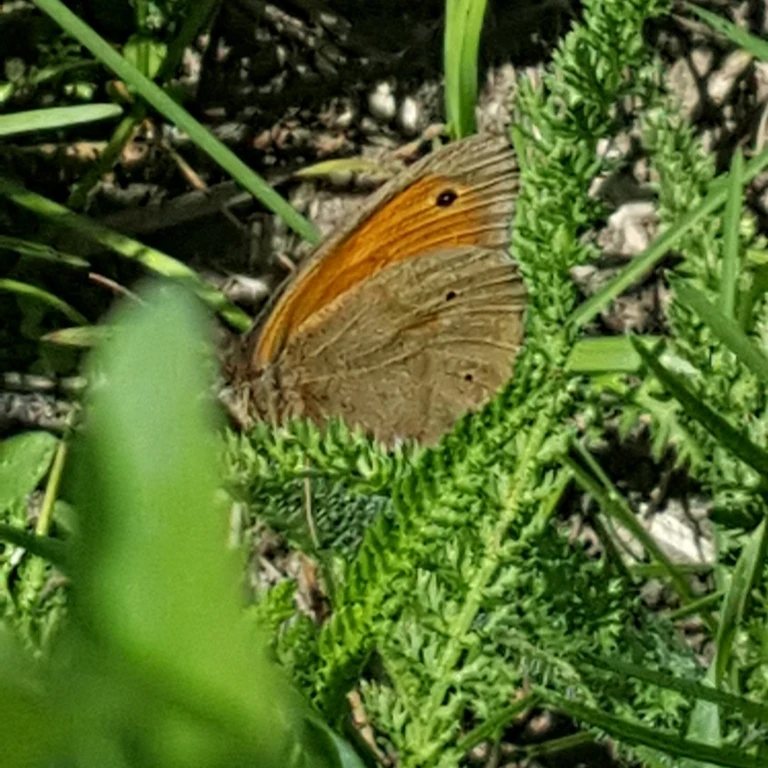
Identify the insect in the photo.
Maniola jurtina
